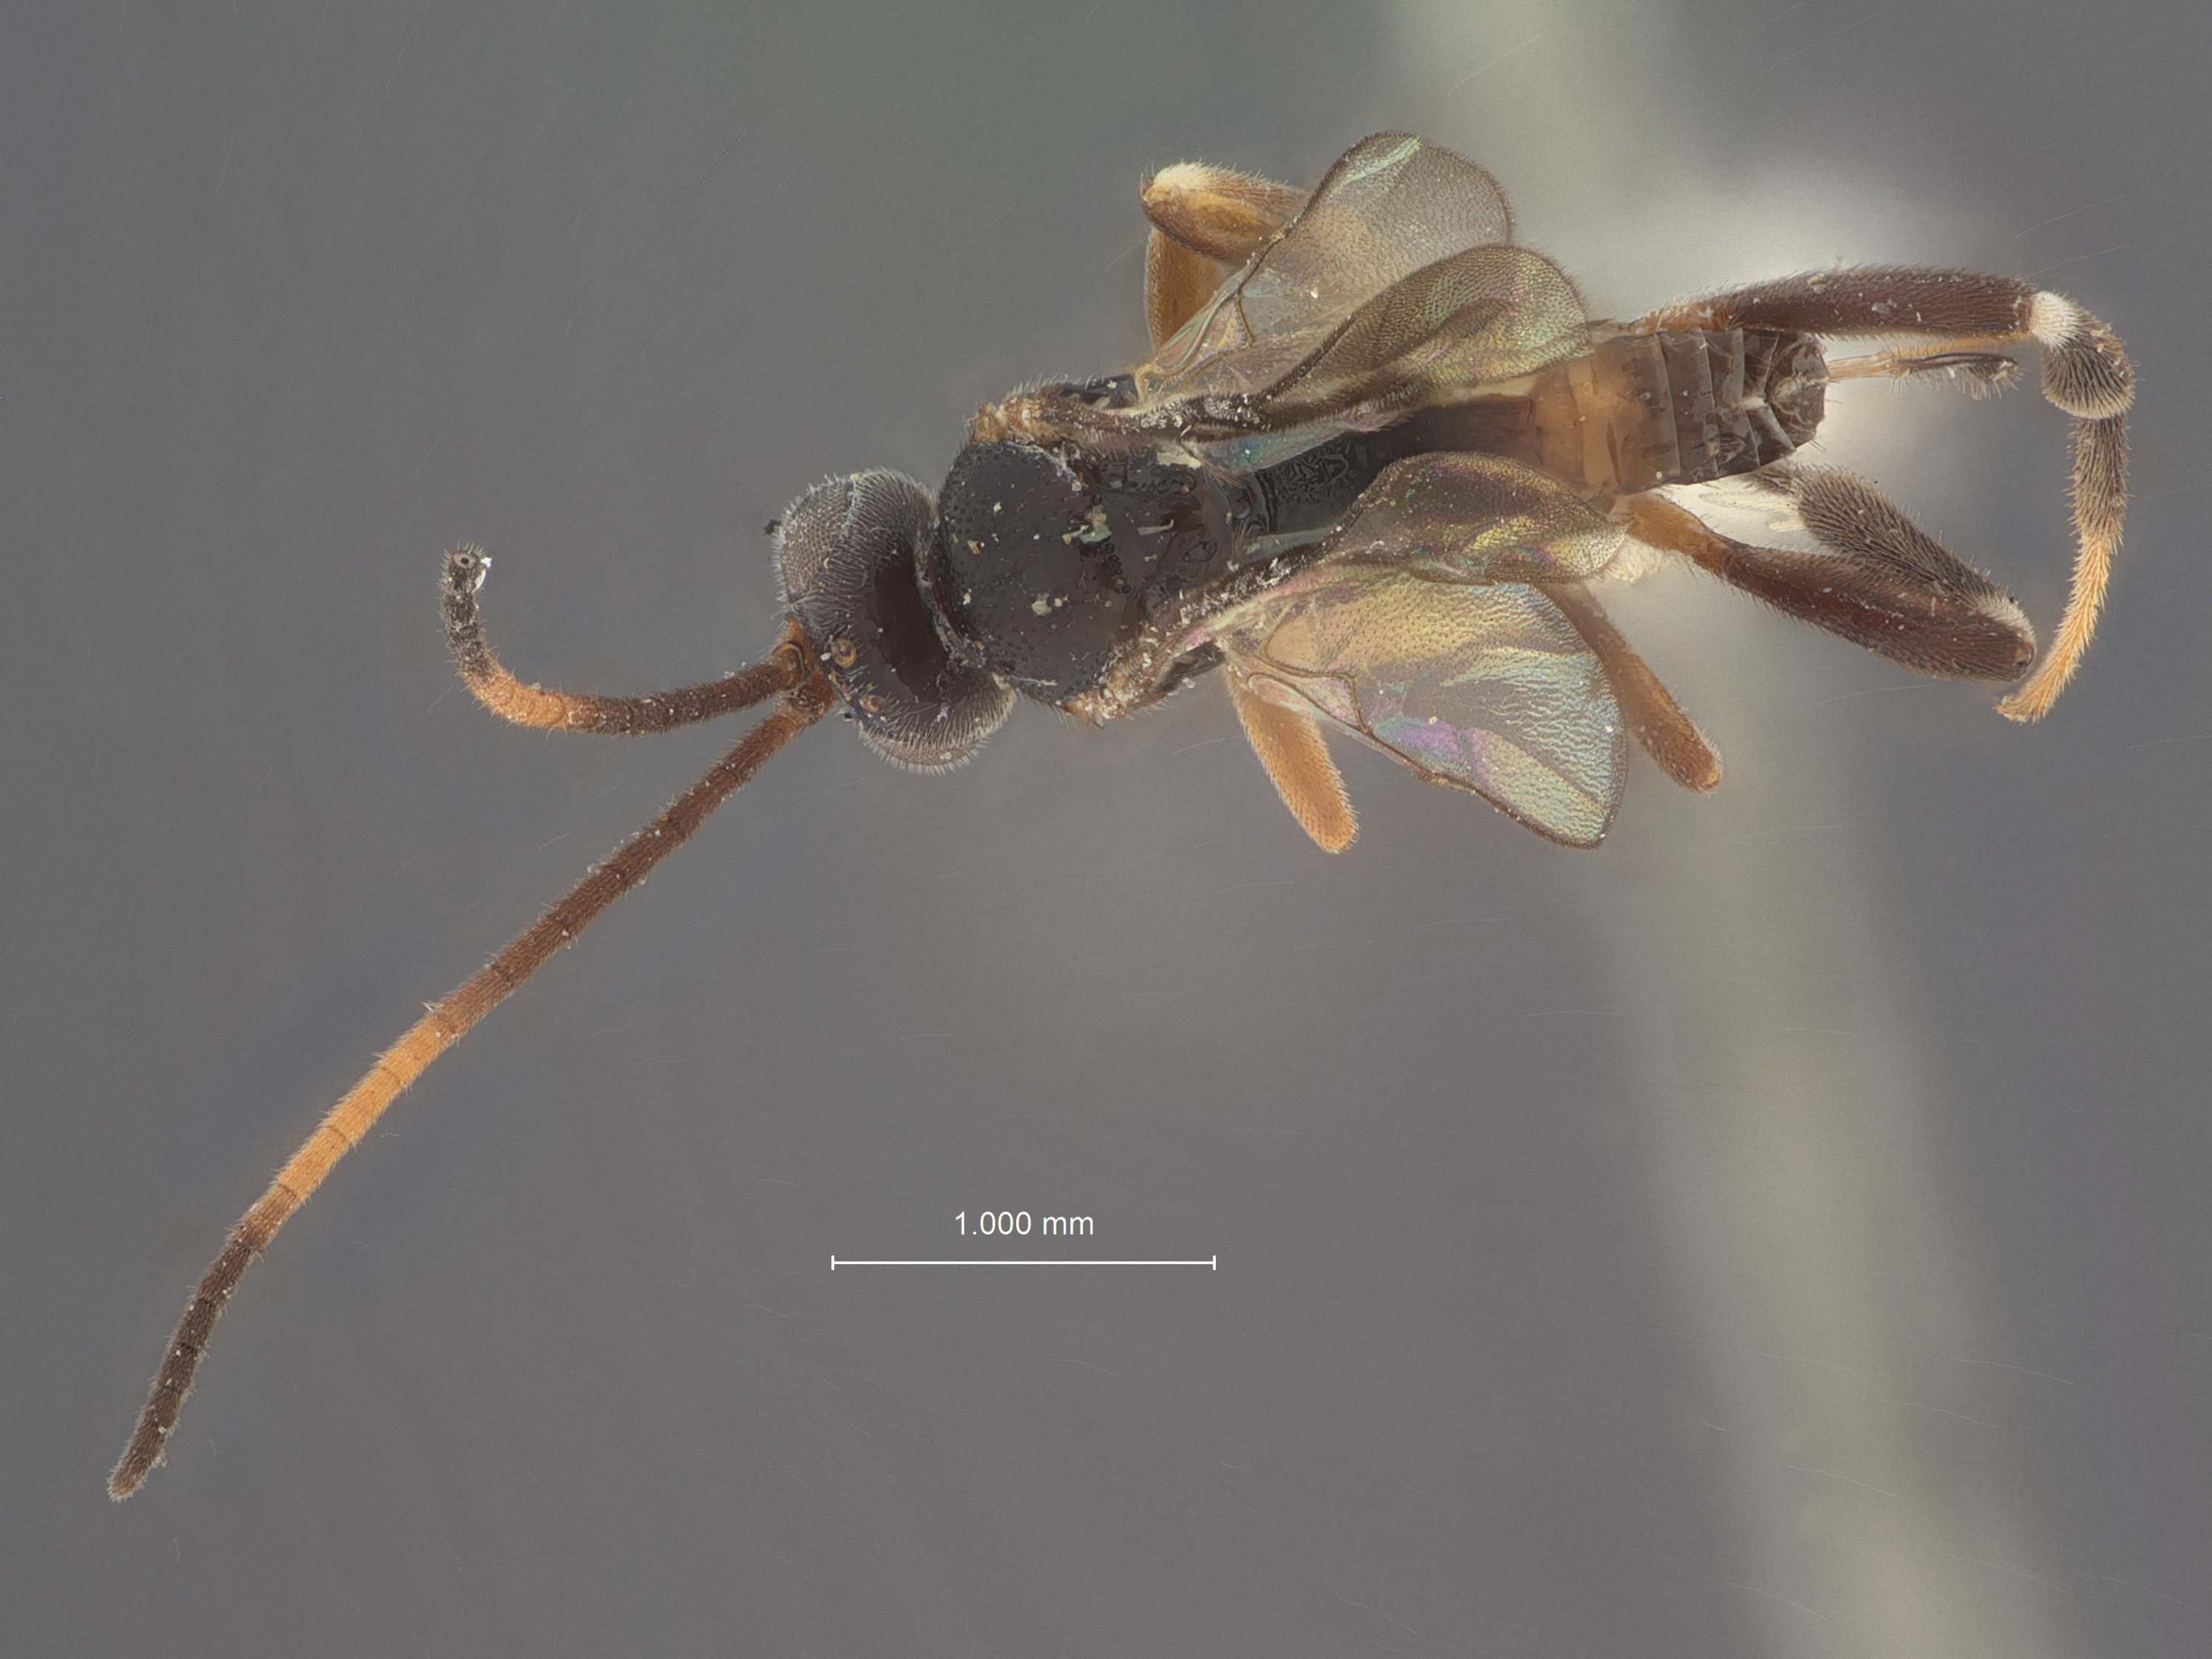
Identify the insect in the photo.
Apanteles trifasciatus
